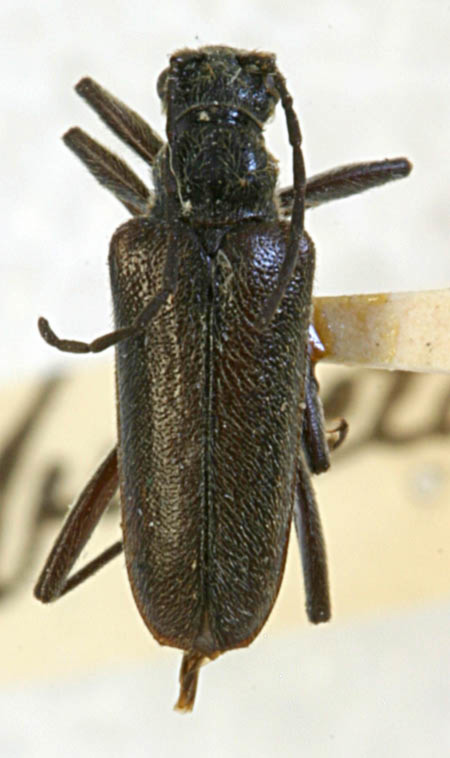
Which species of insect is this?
Acmaeops proteus (also Acmaeops puncticeps)
